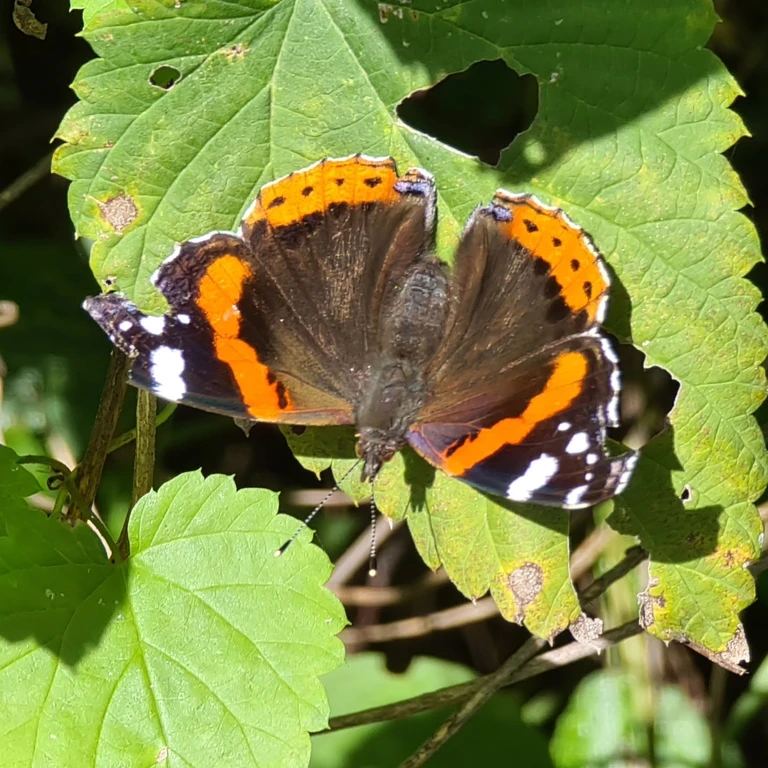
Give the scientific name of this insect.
Vanessa atalanta
